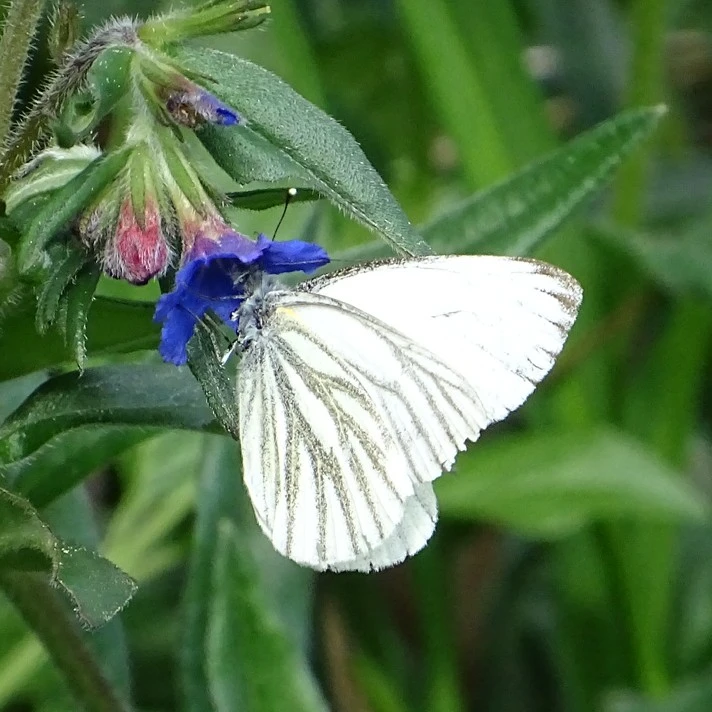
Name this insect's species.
Pieris napi
